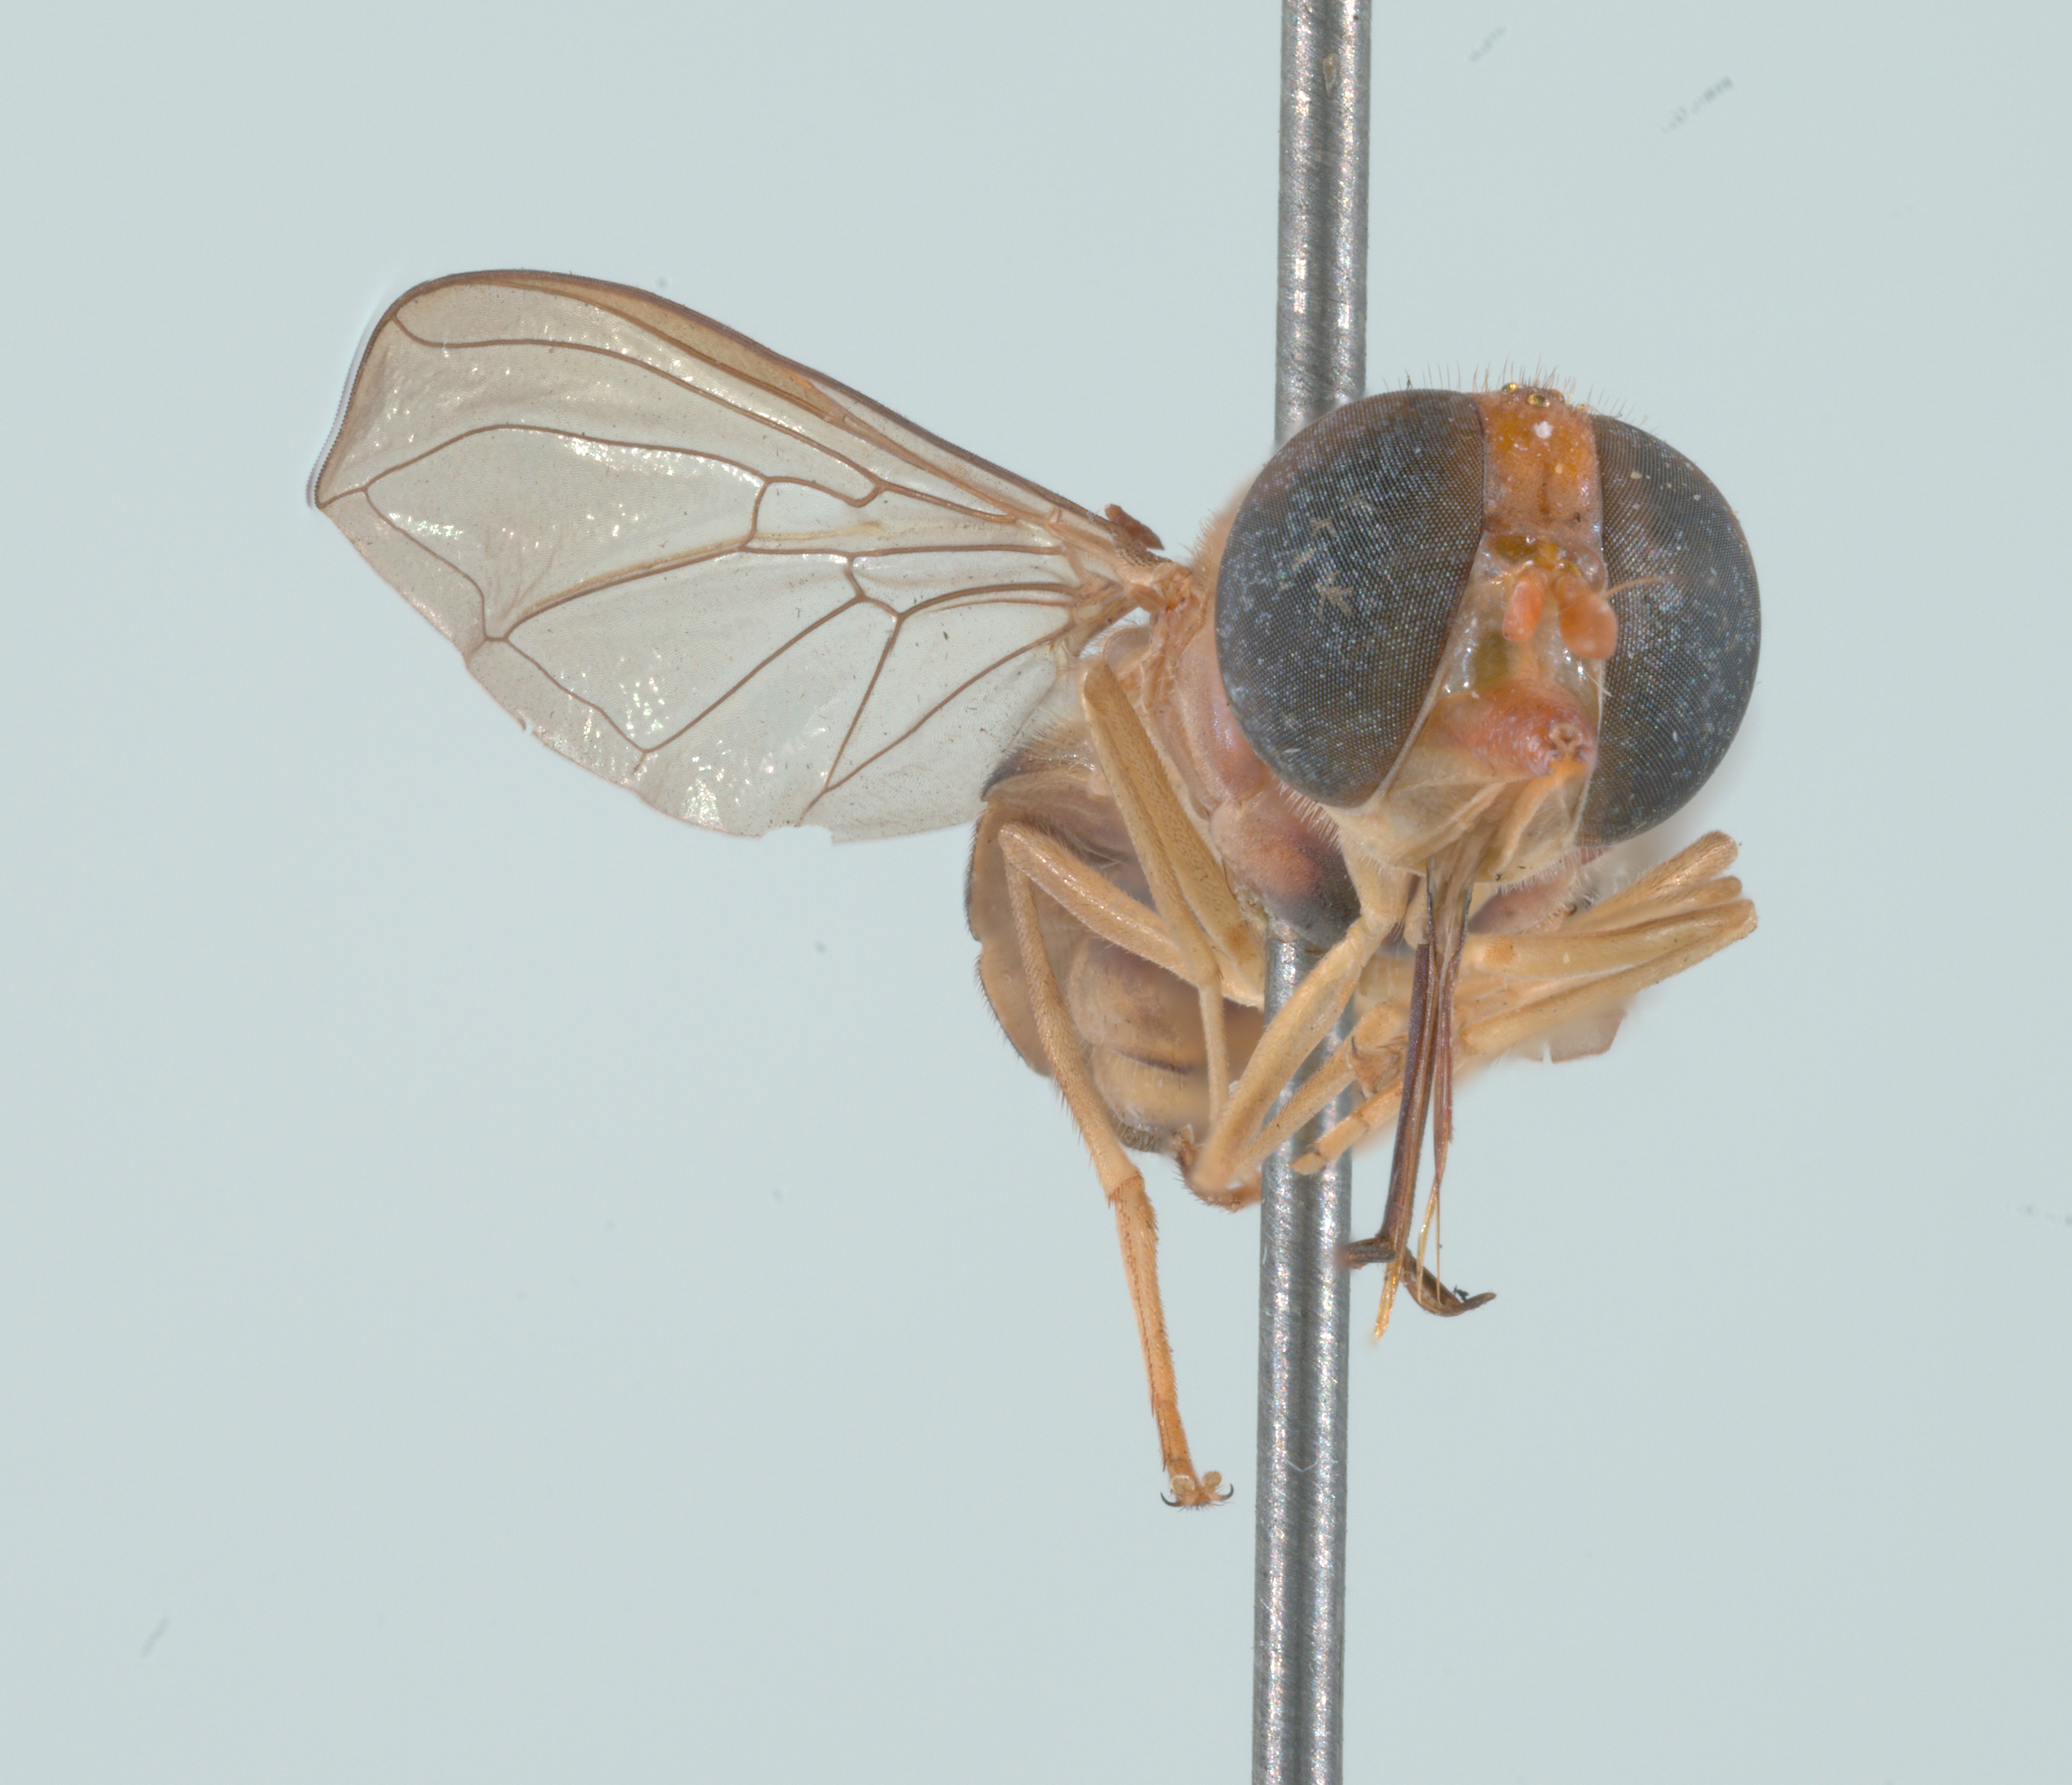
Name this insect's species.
Rhingia lutea
